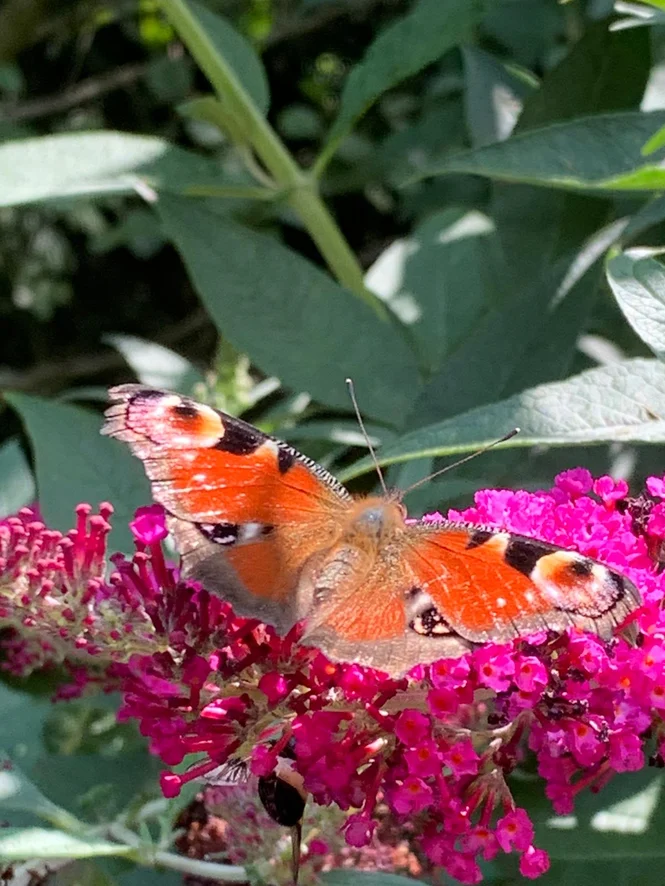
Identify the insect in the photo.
Aglais io
